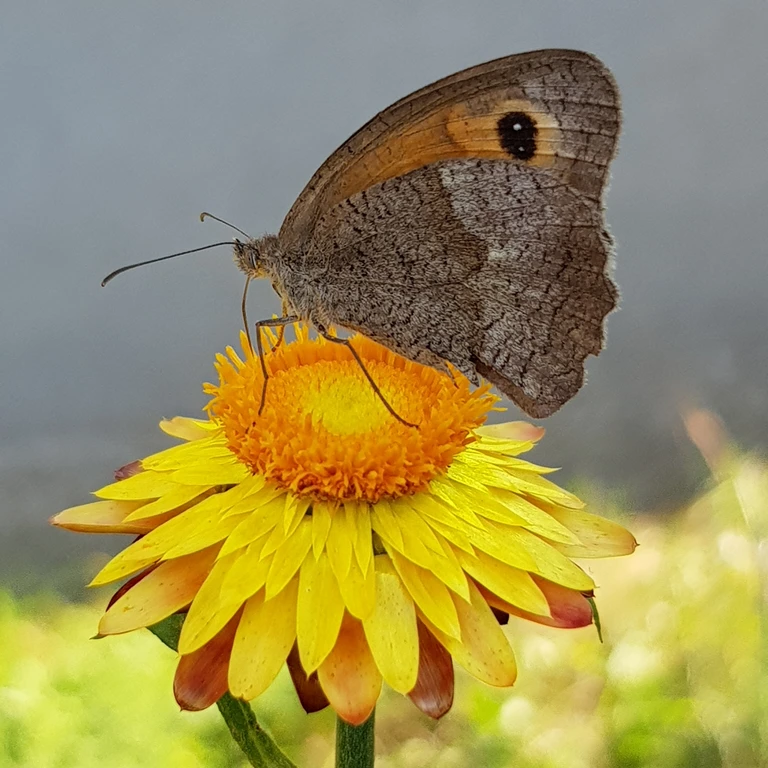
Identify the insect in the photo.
Maniola jurtina
